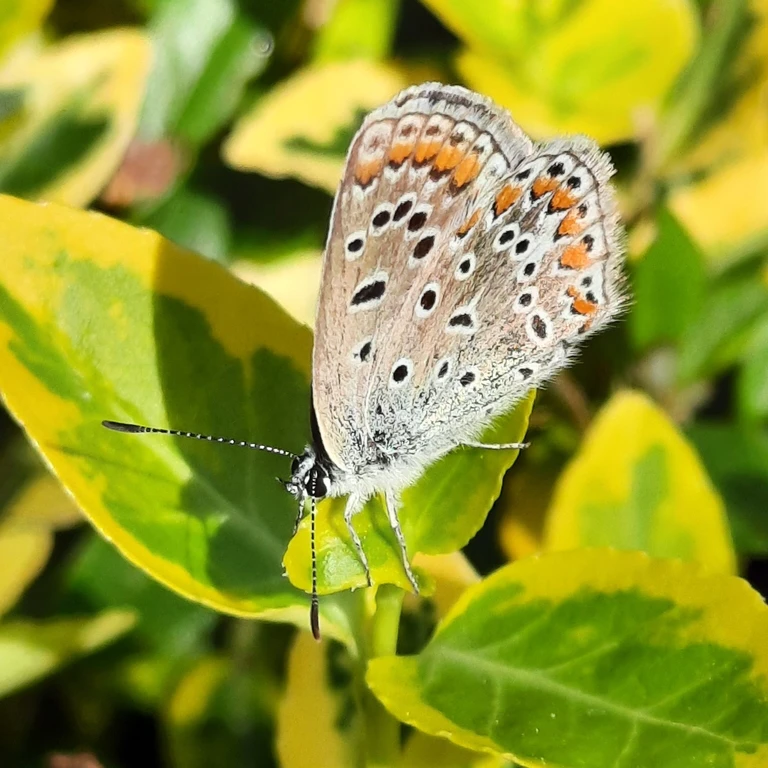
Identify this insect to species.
Polyommatus icarus
